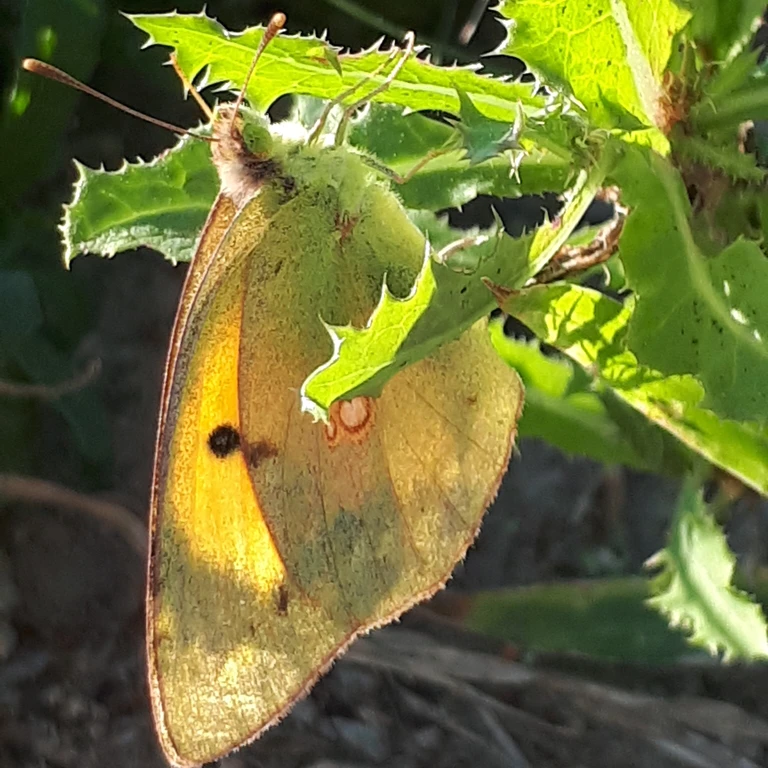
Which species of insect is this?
Colias croceus
